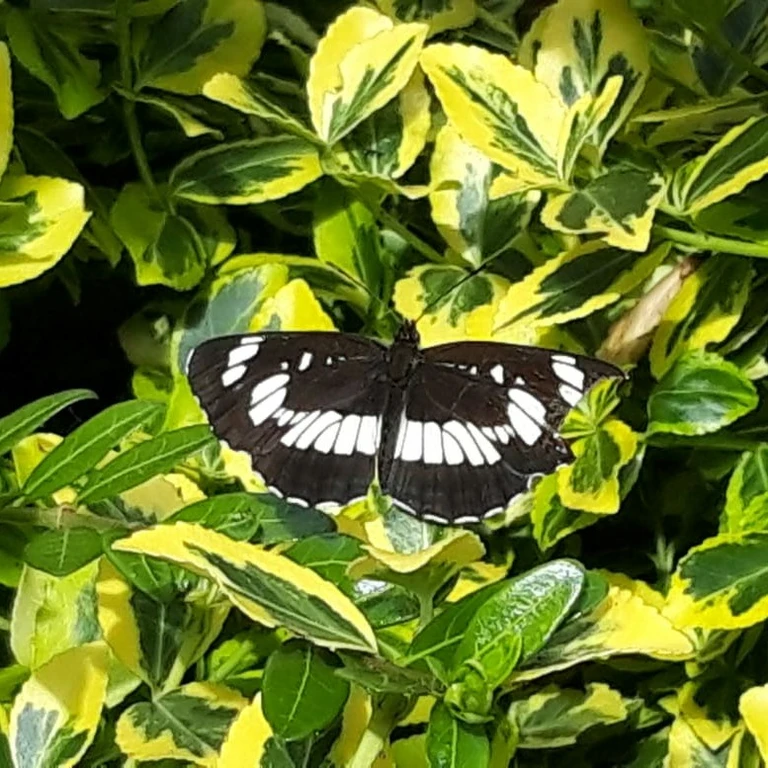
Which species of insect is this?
Neptis rivularis
